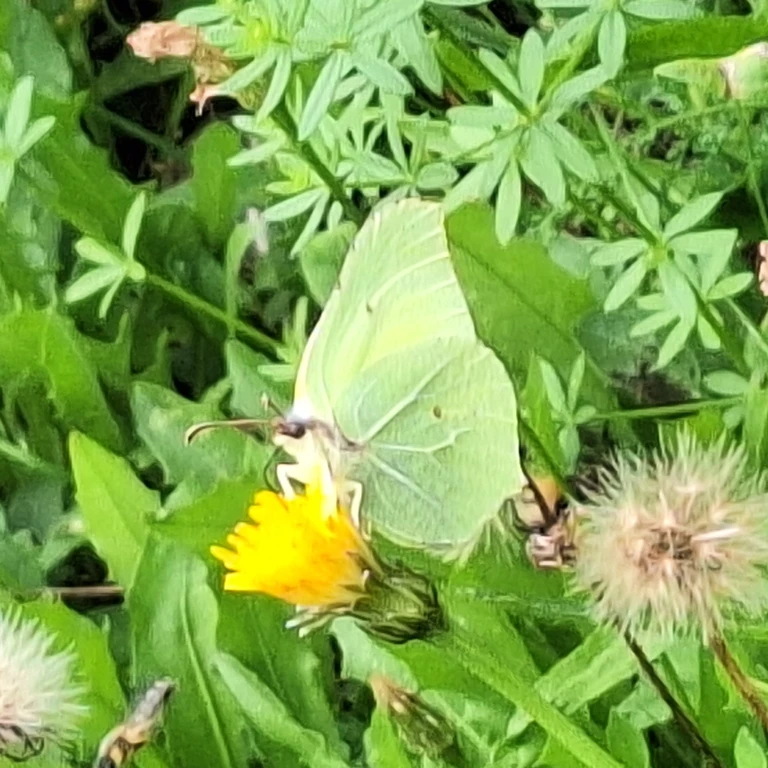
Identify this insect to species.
Gonepteryx rhamni
